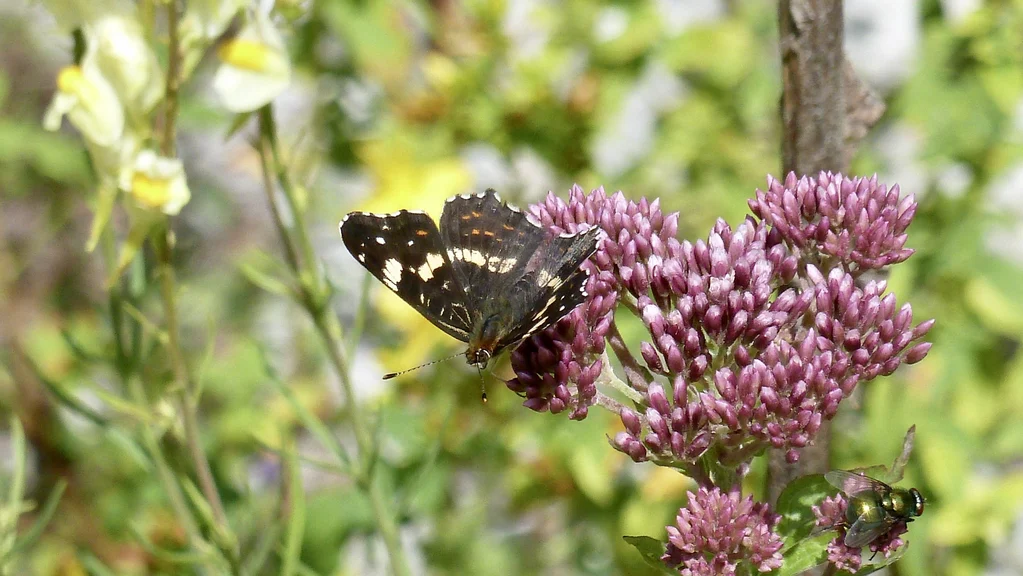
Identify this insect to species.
Araschnia levana
